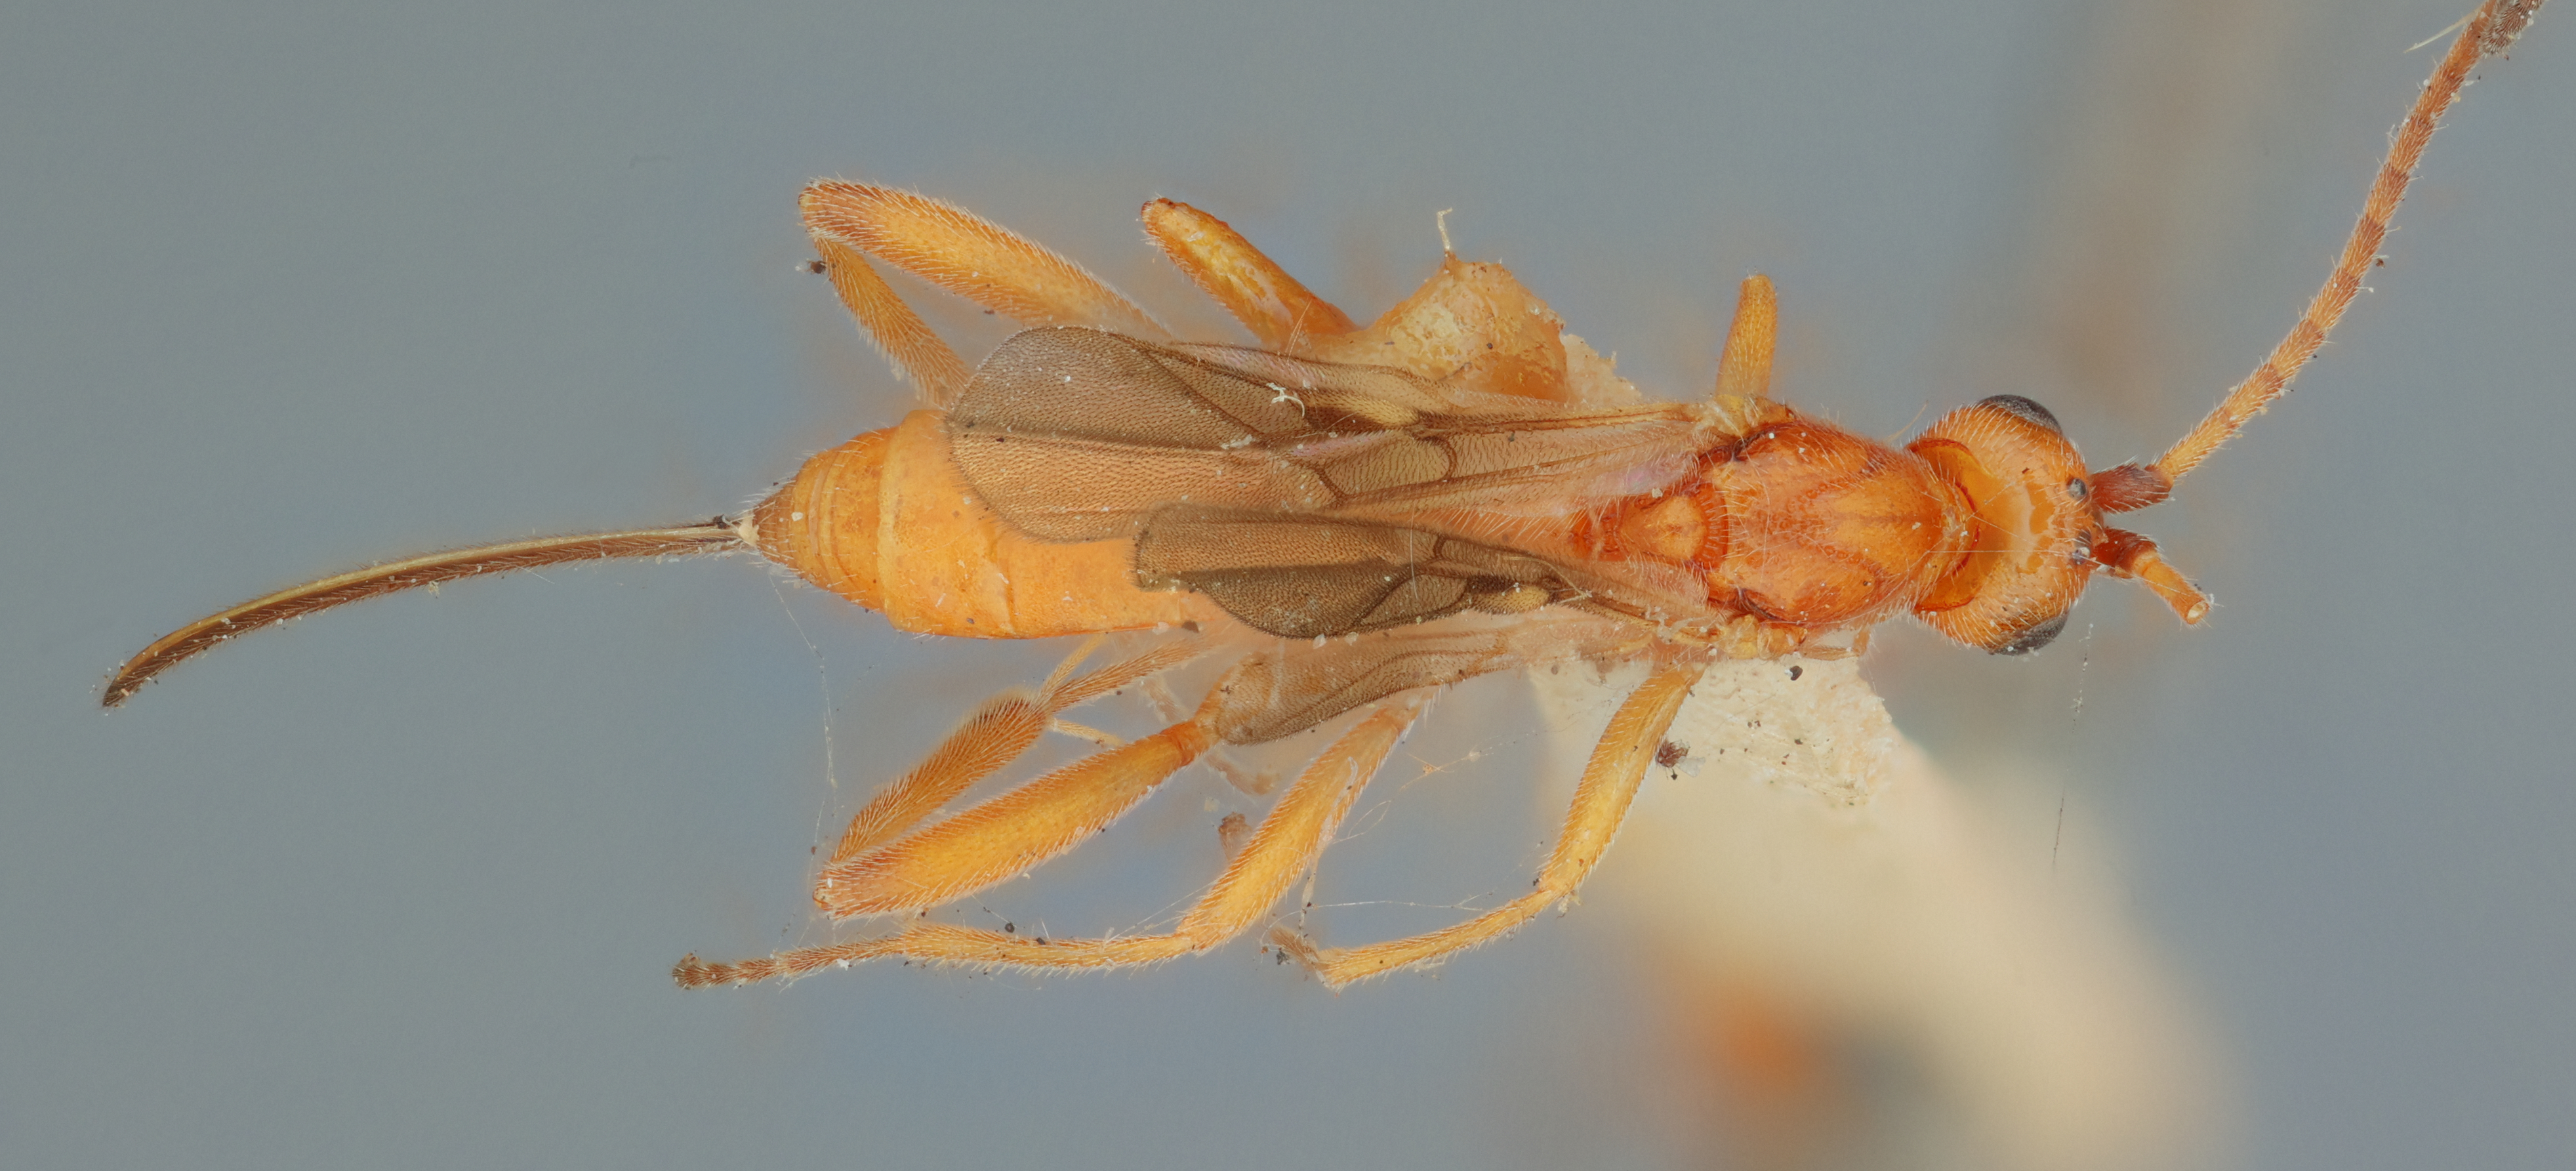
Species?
Orgilus gelechiavora
